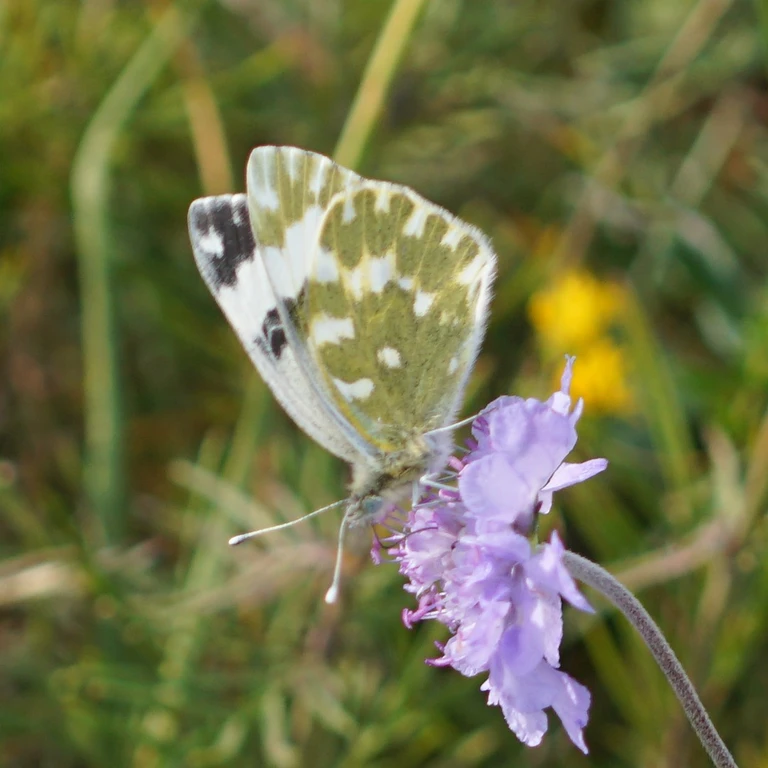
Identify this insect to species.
Pontia edusa
